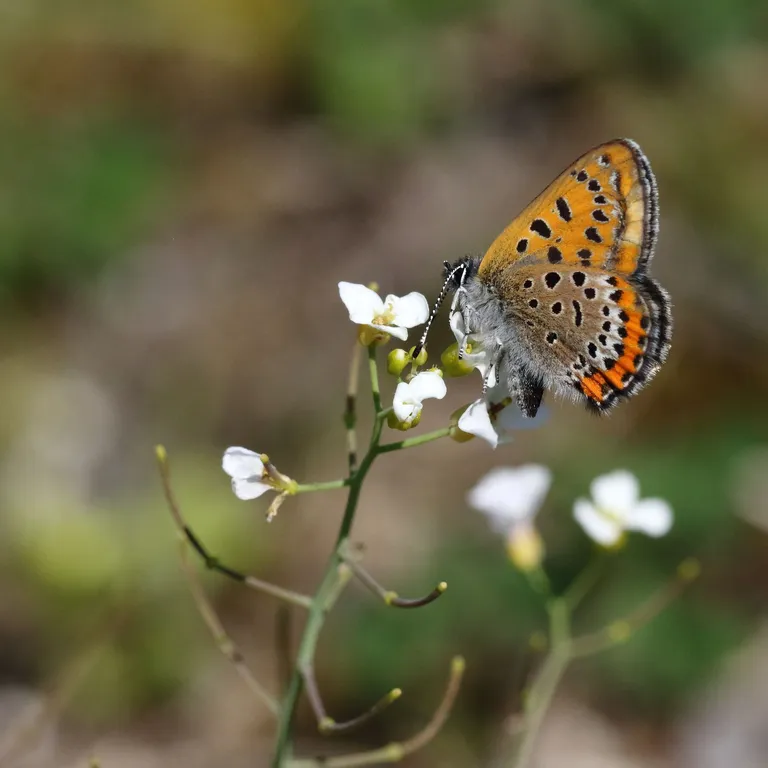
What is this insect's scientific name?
Lycaena helle (also Helleia helle)
